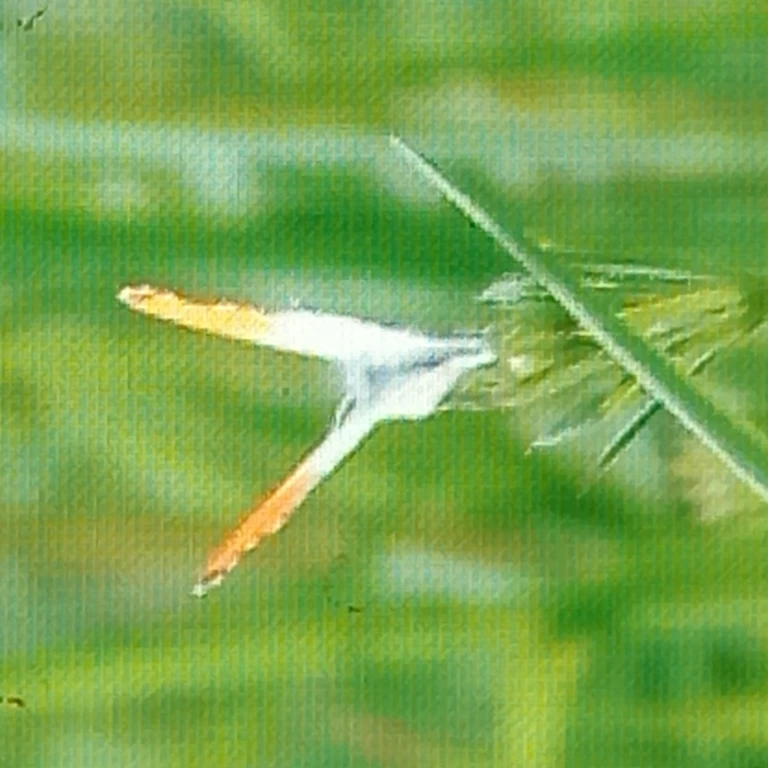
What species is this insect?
Anthocharis cardamines
